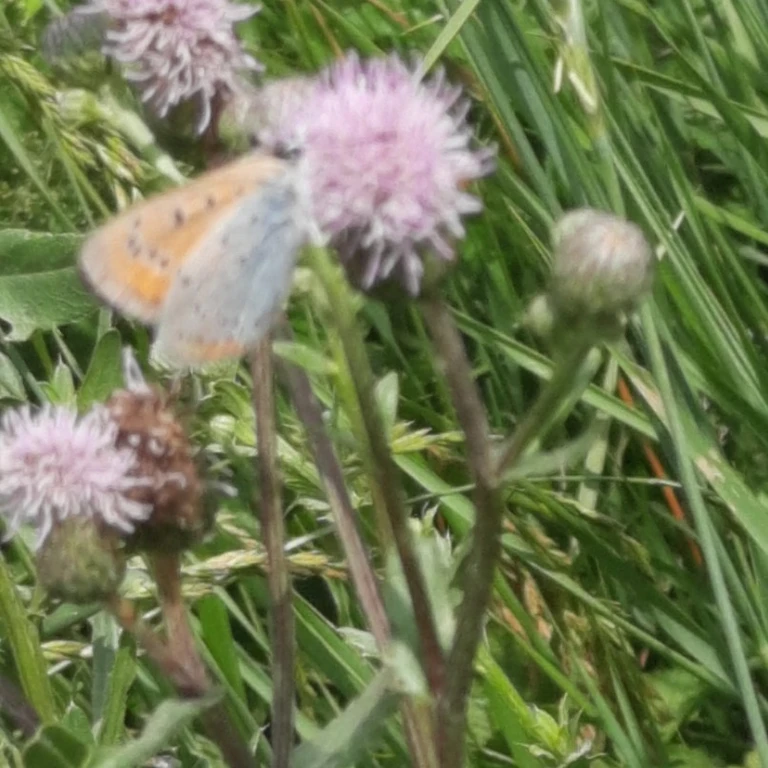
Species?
Lycaena dispar
